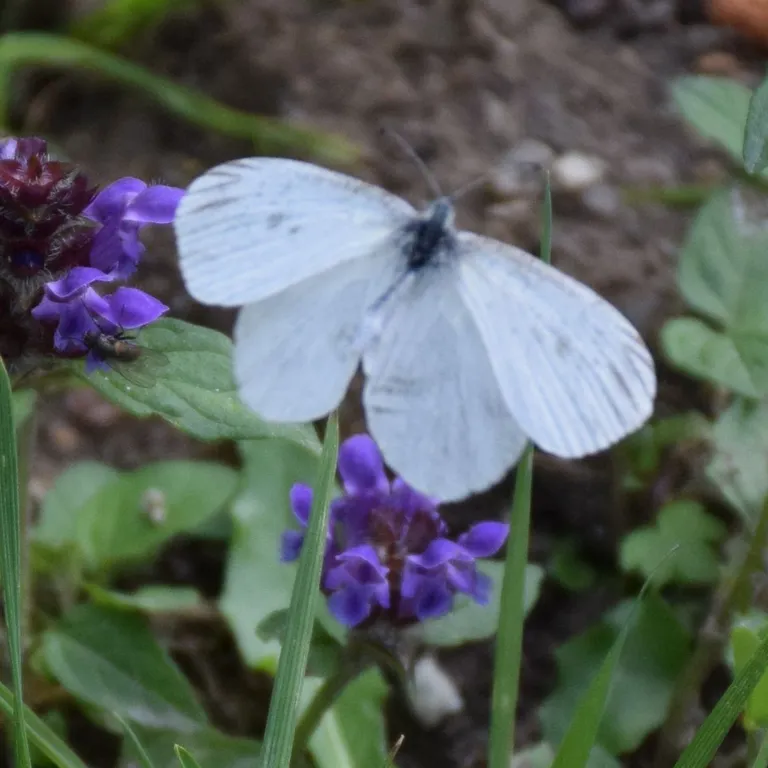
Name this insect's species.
Leptidea sinapis/juvernica
